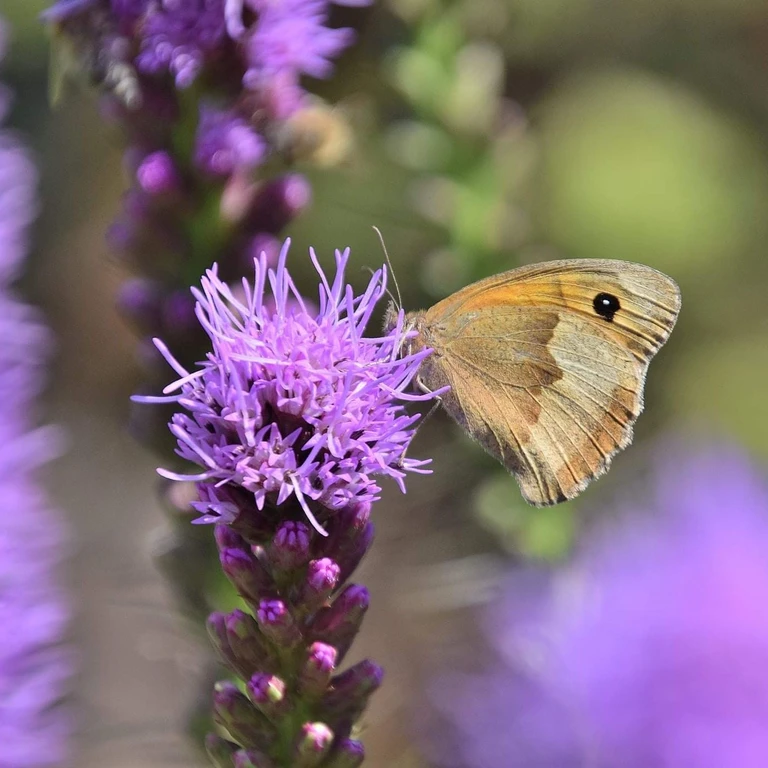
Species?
Maniola jurtina
